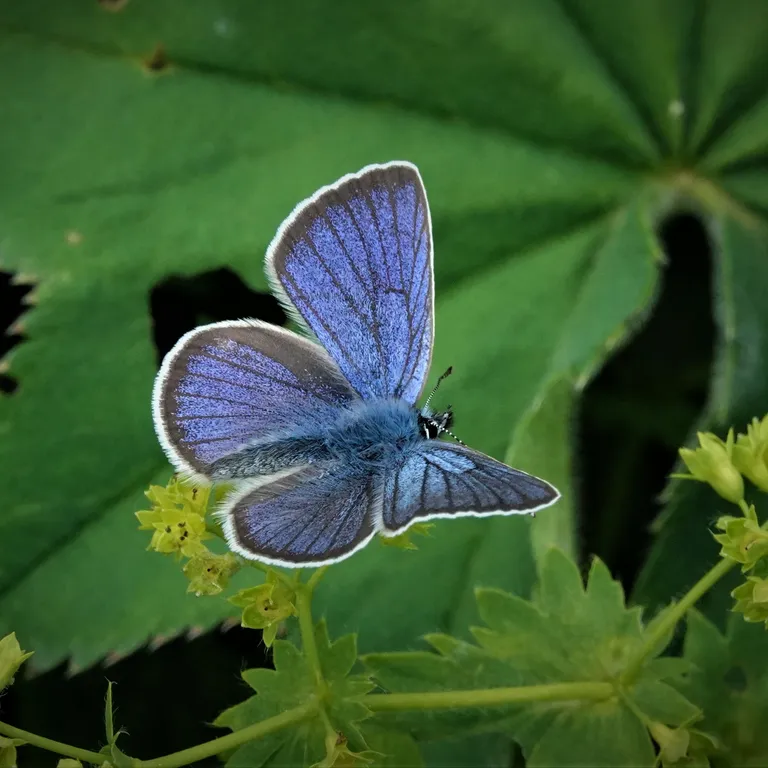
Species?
Cyaniris semiargus
